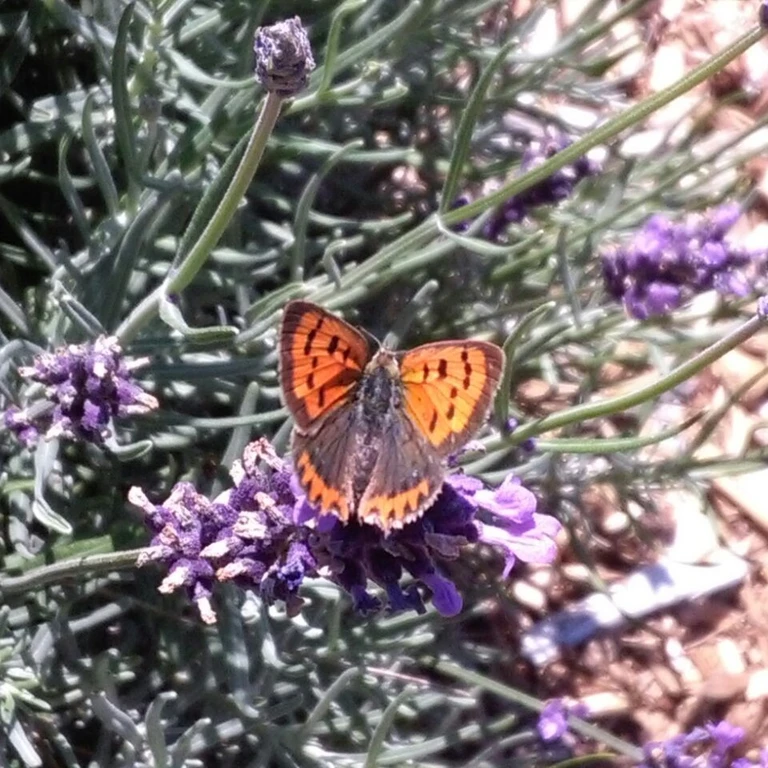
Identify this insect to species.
Lycaena phlaeas
